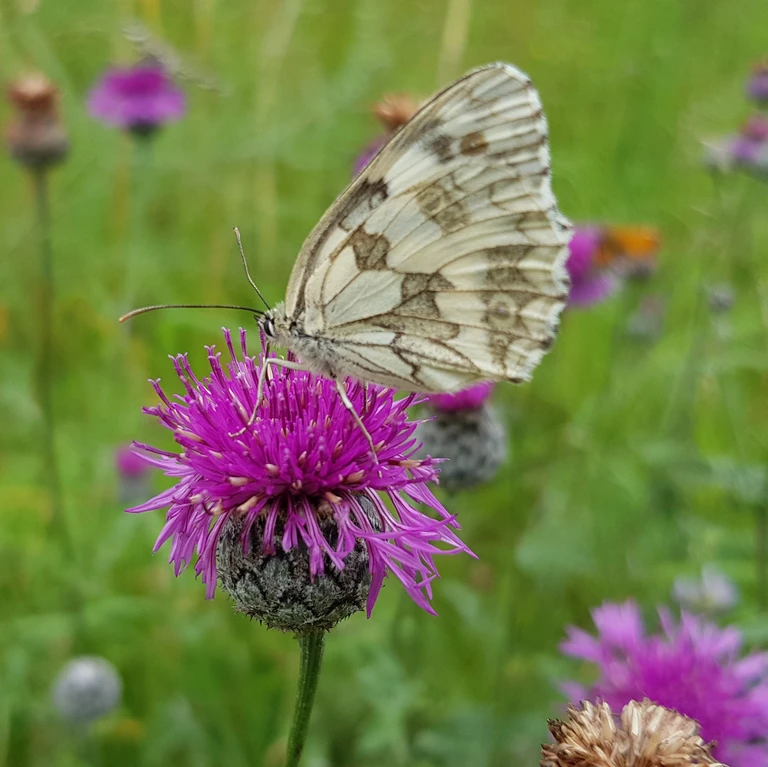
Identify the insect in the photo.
Melanargia galathea
